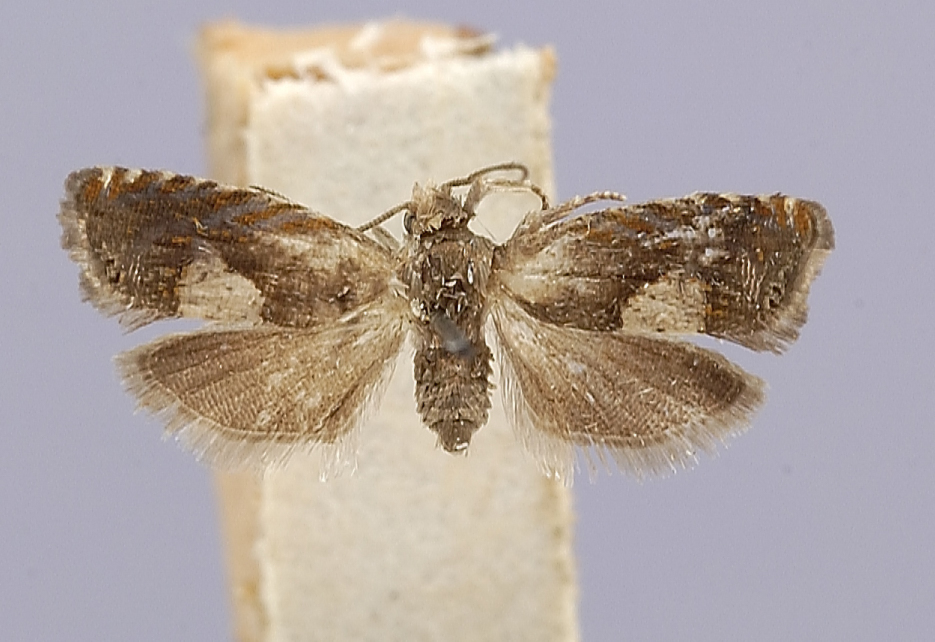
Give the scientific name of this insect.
Lipoptycha maculana (also Ricula maculana)
